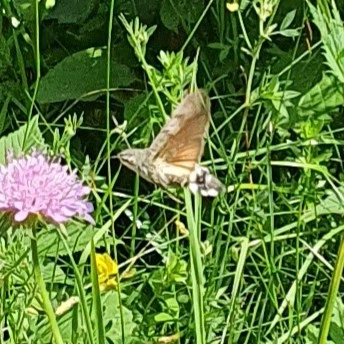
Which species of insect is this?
Macroglossum stellatarum
